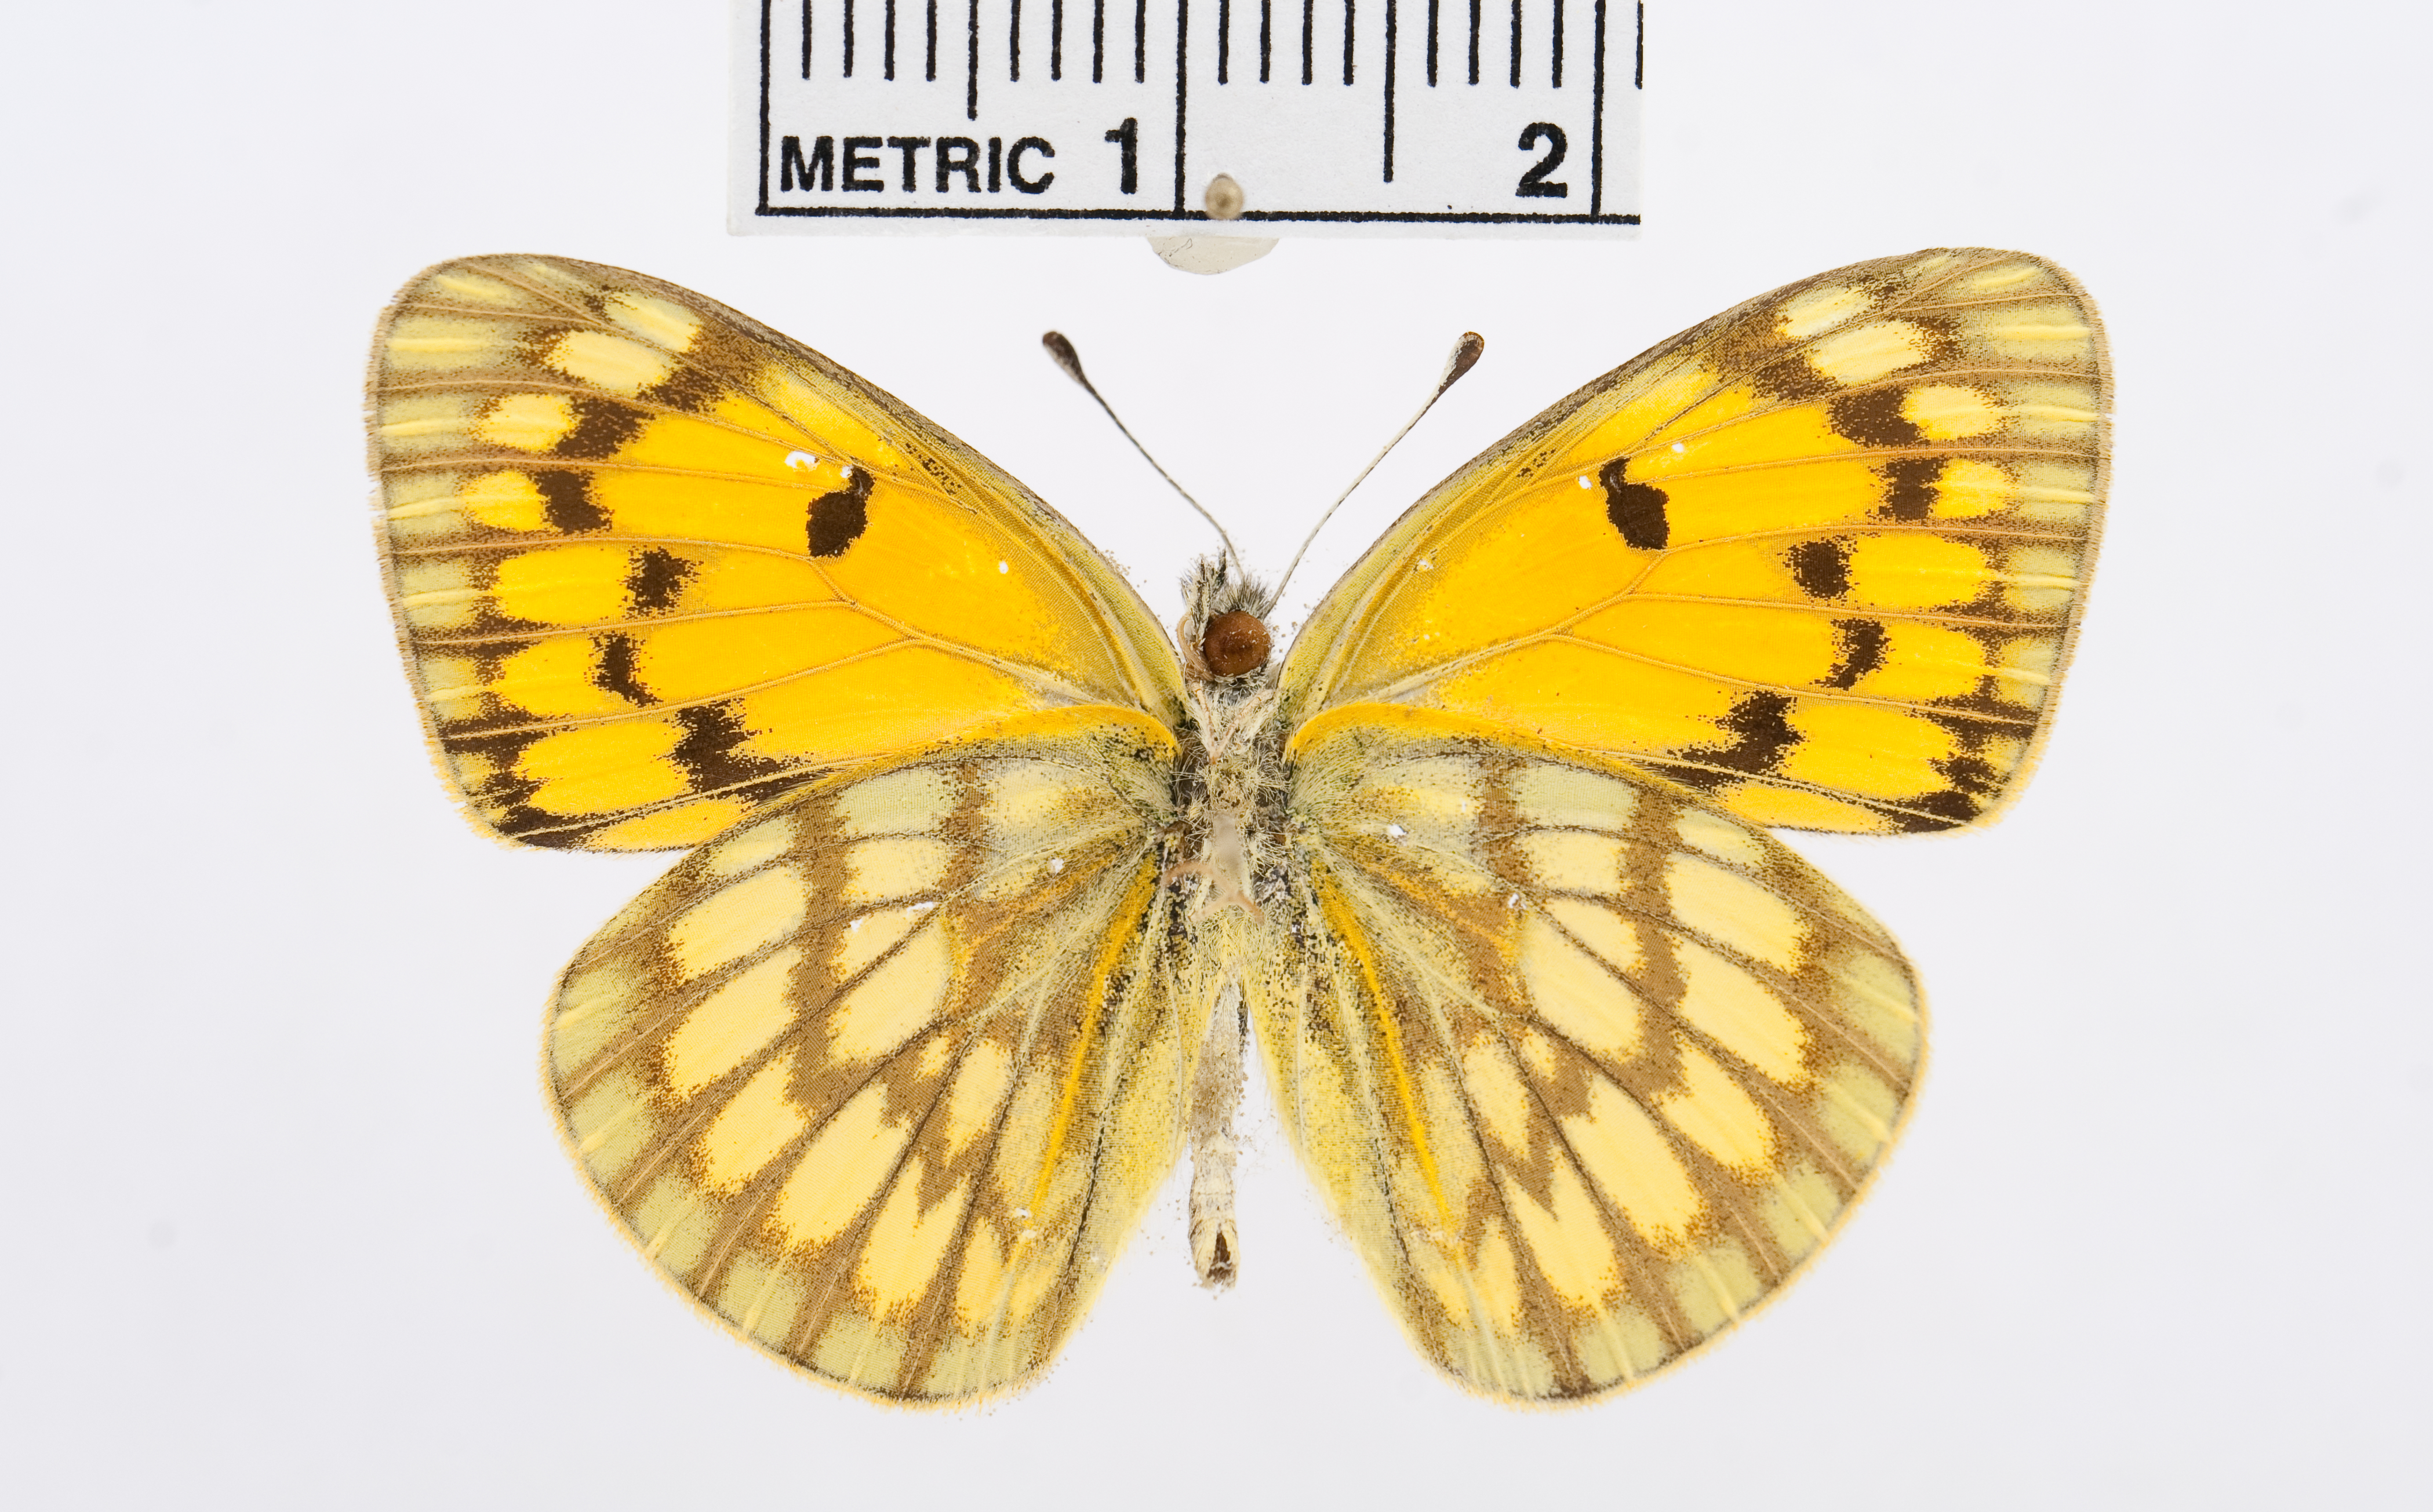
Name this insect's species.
Colotis aurigineus
